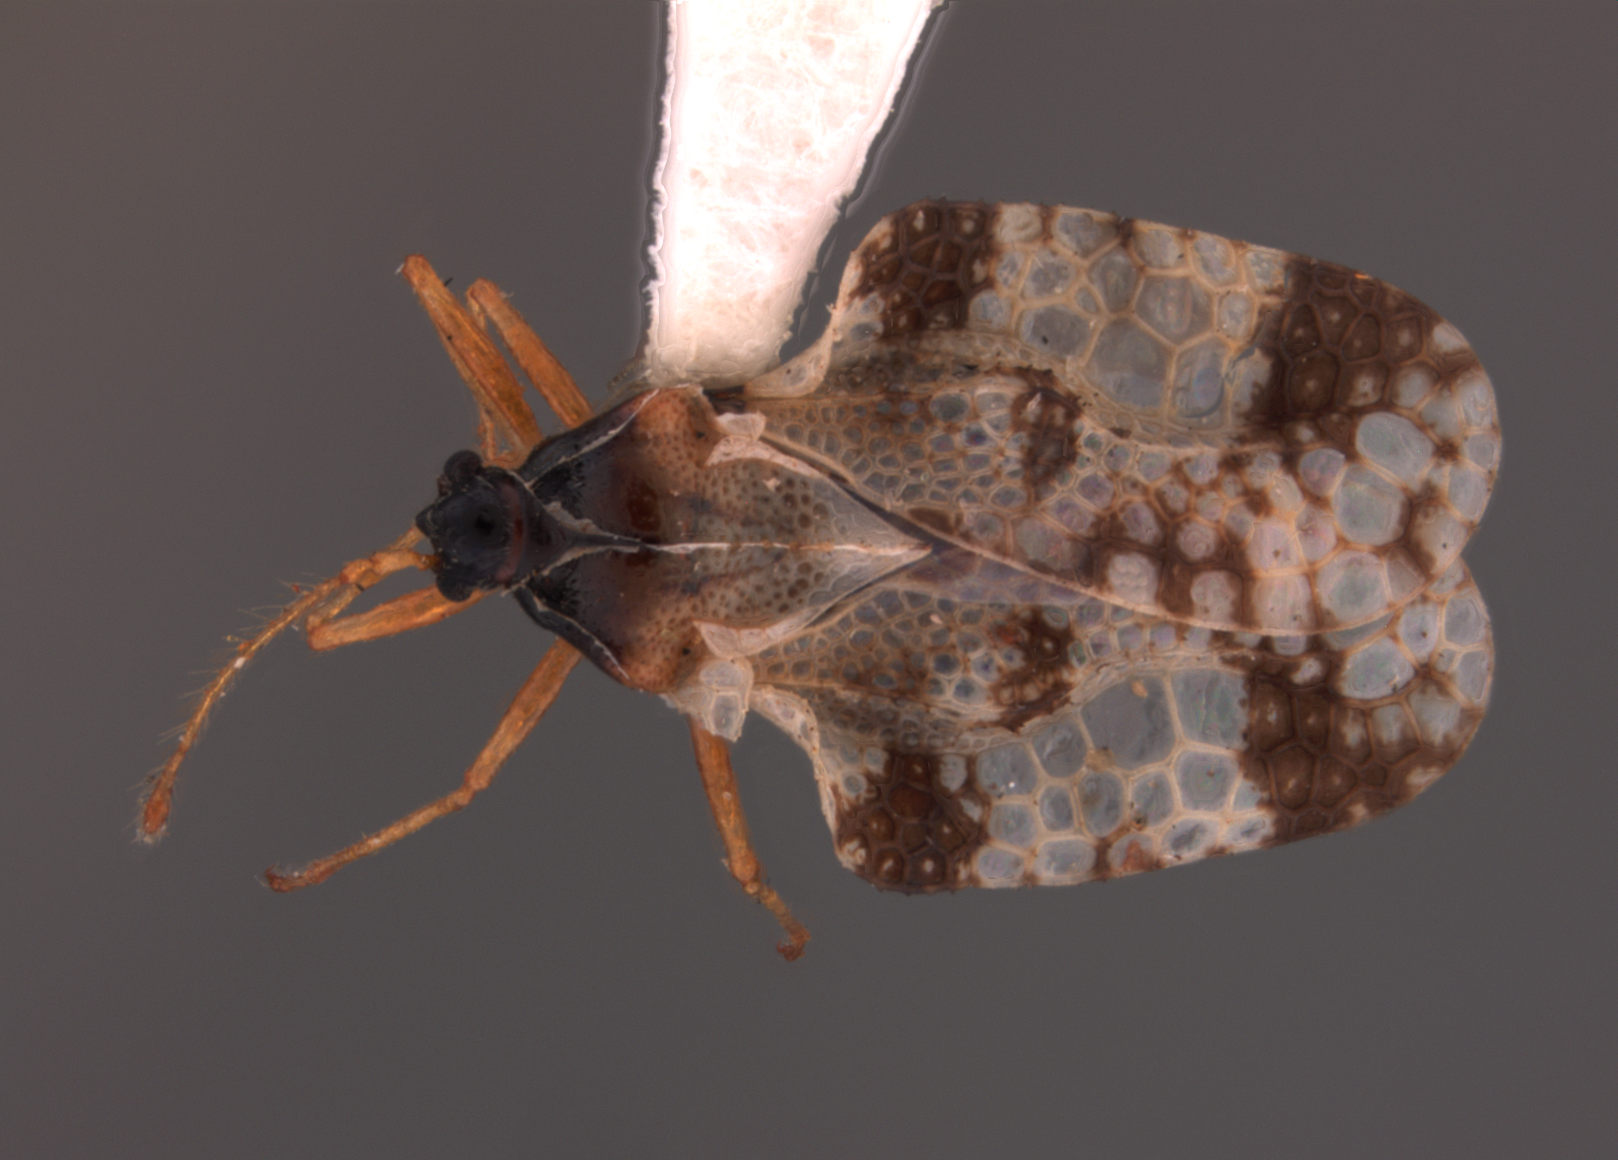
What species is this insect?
Corythucha canadensis
